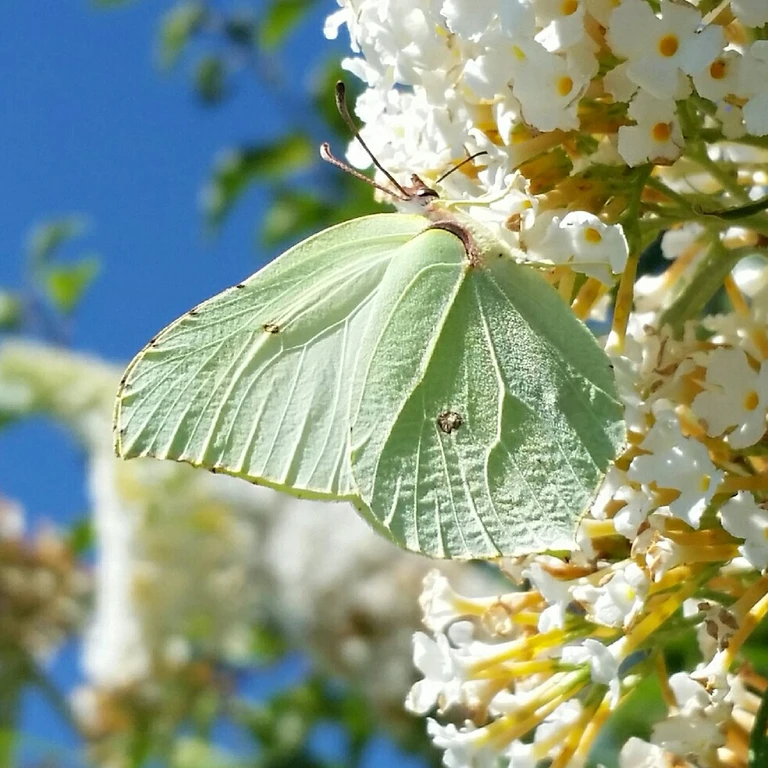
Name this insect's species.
Gonepteryx rhamni
